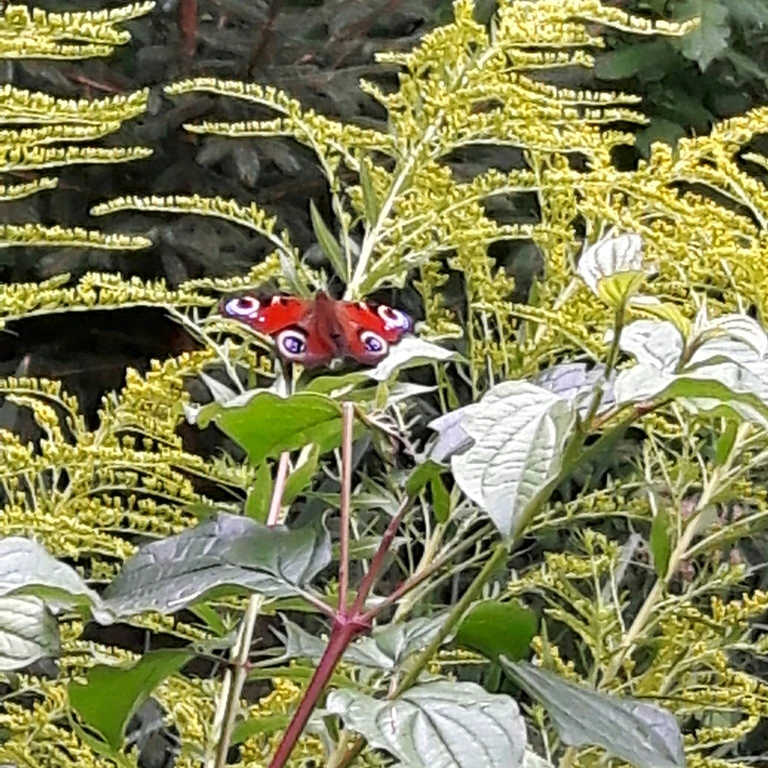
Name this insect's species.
Aglais io
